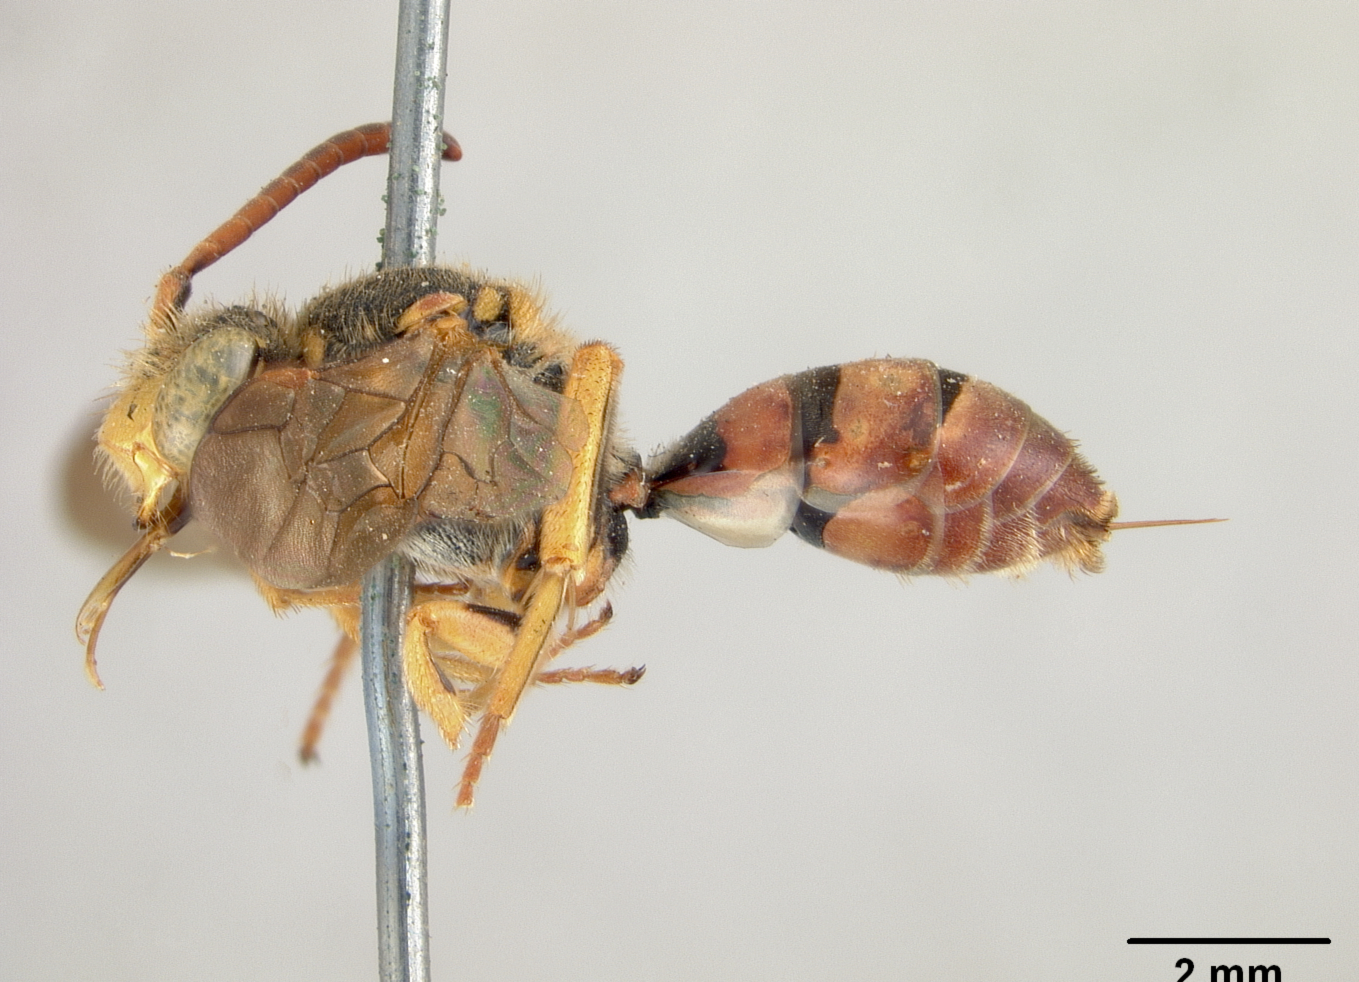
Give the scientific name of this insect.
Nomada ashmeadi
